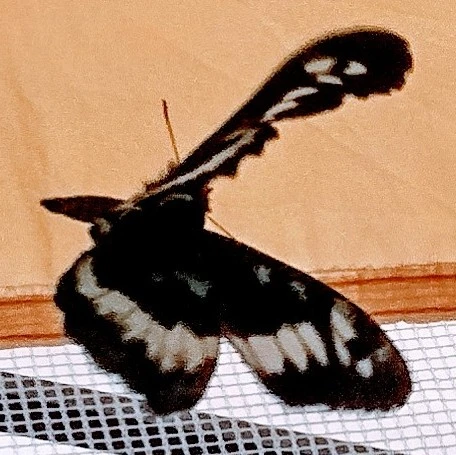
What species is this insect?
Brintesia circe
